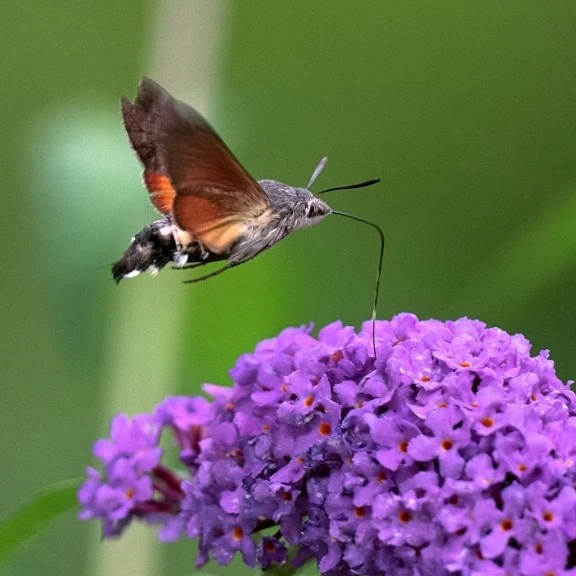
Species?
Macroglossum stellatarum
